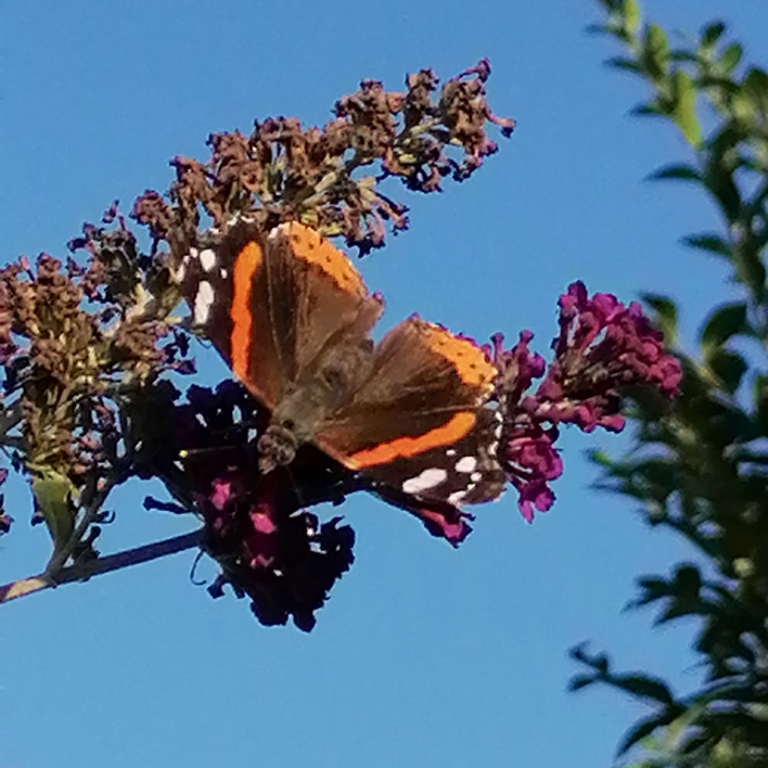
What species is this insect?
Vanessa atalanta
